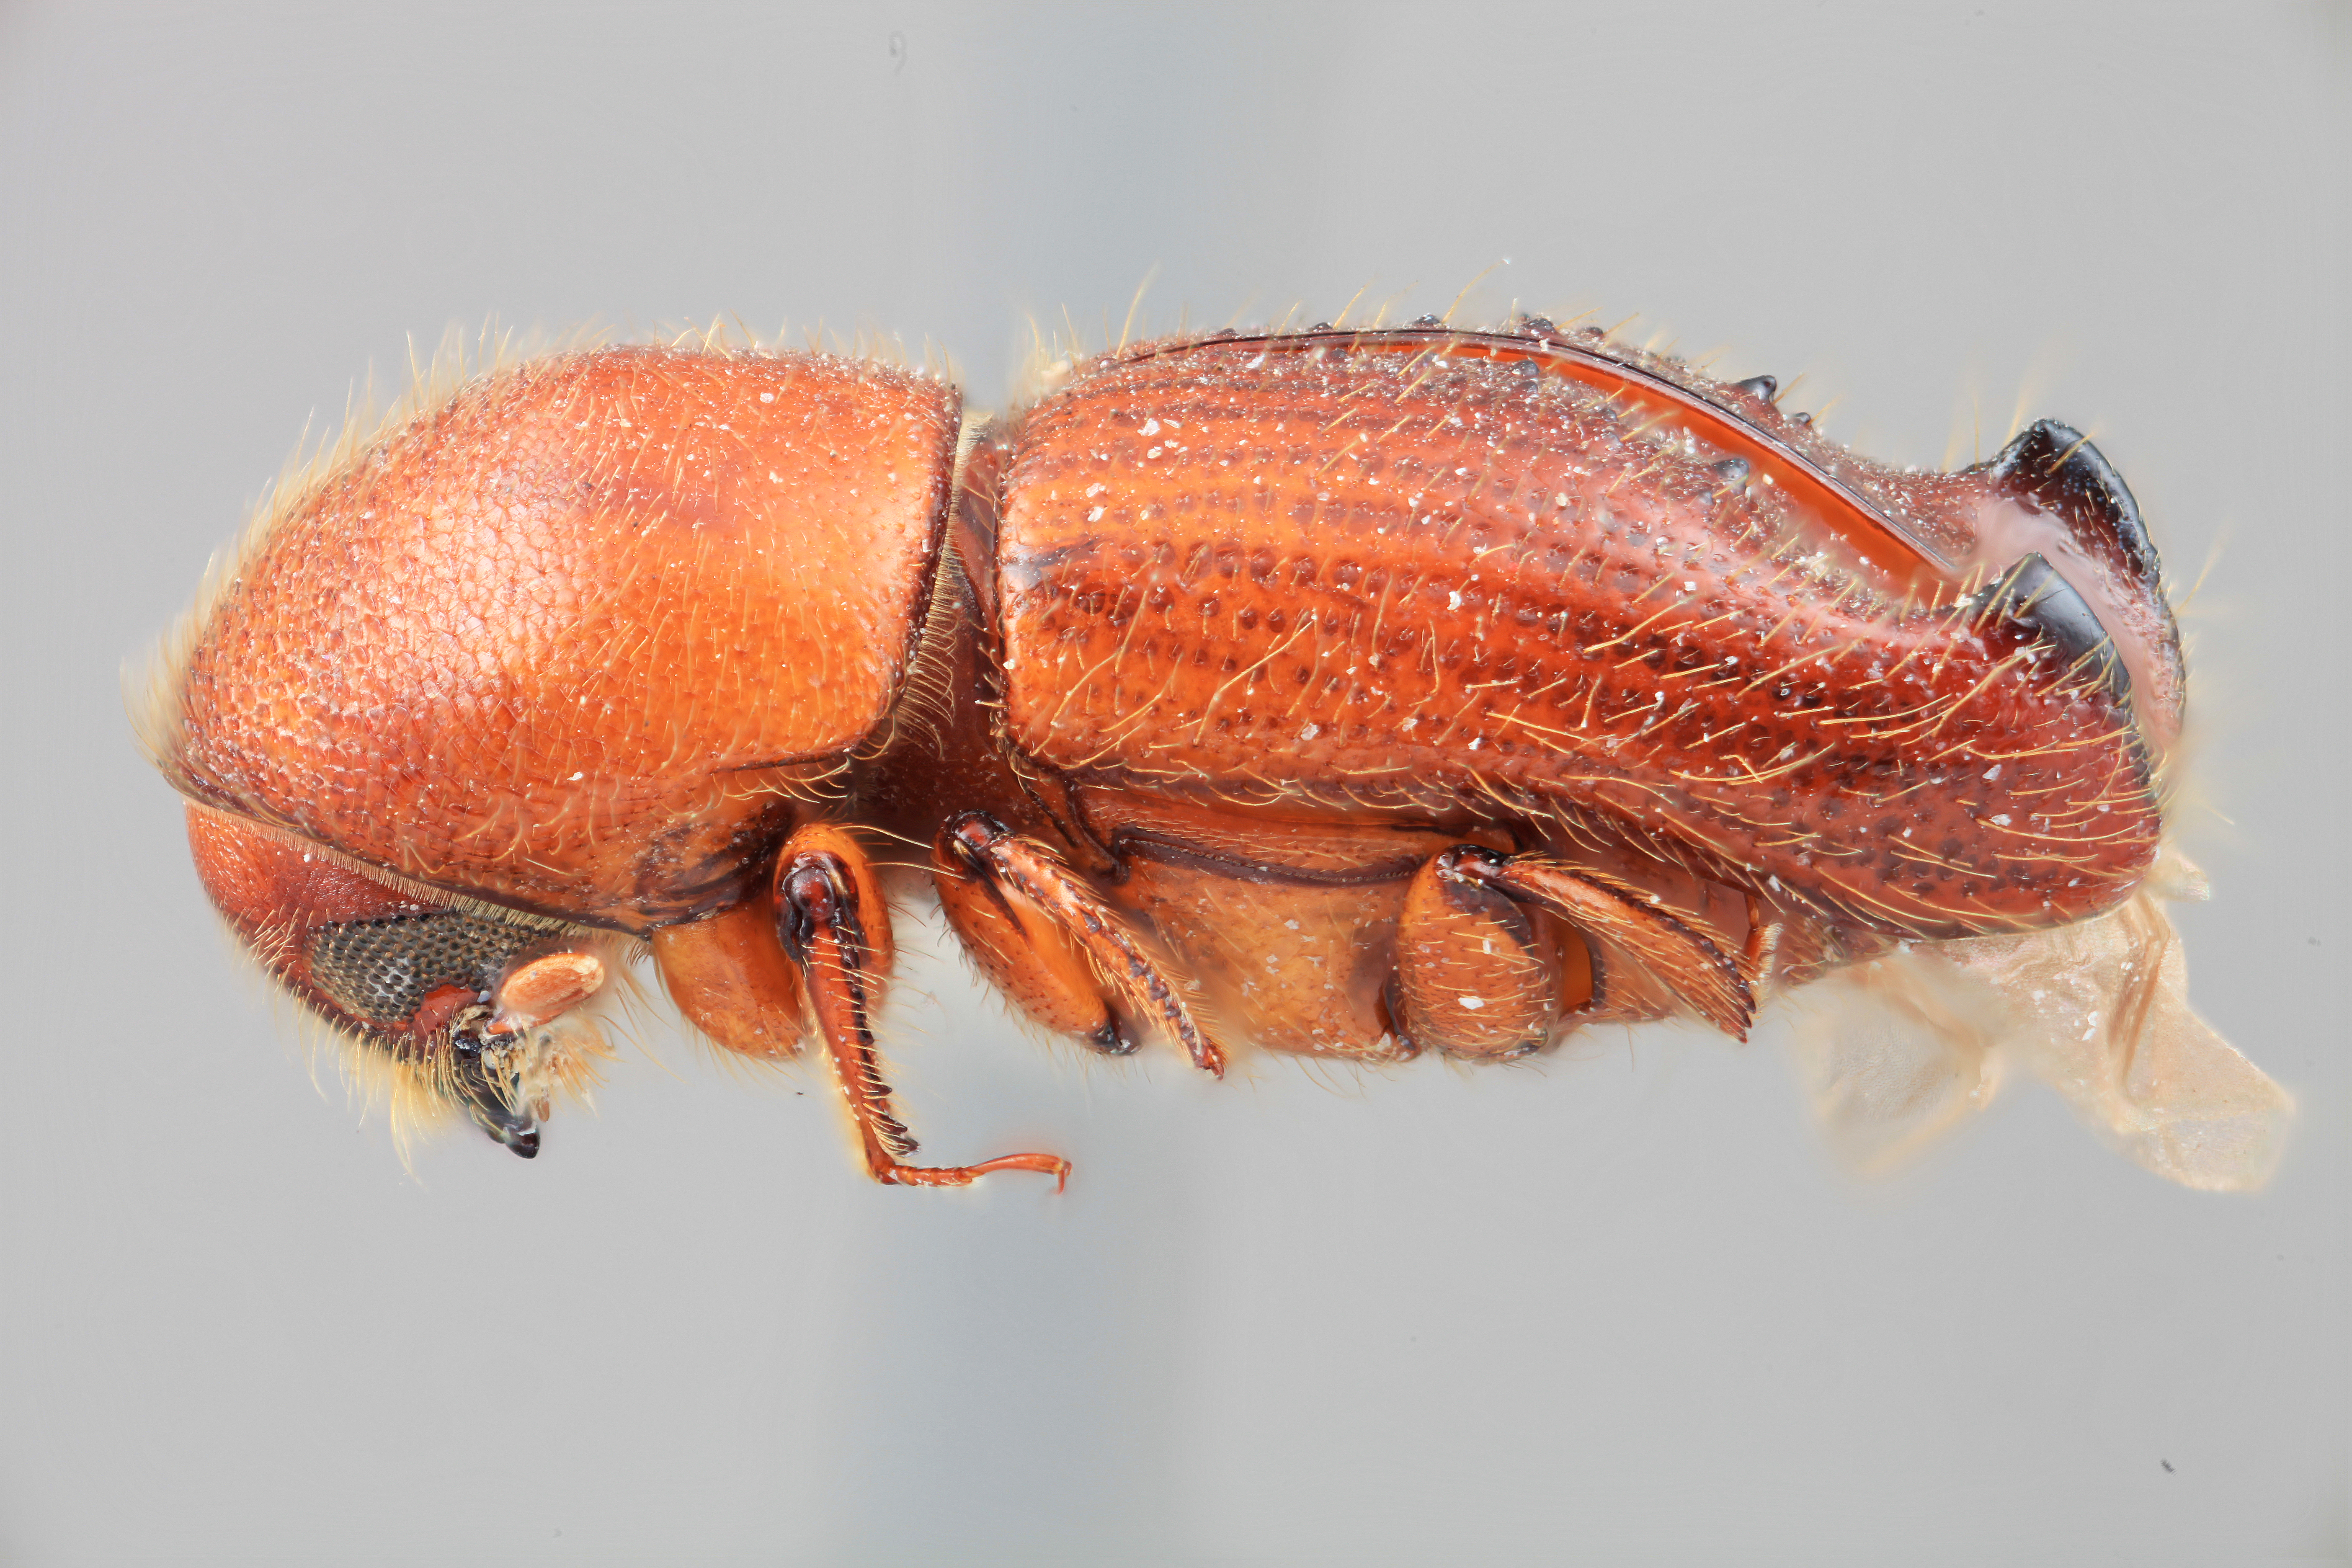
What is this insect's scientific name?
Xyleborus horridicus
